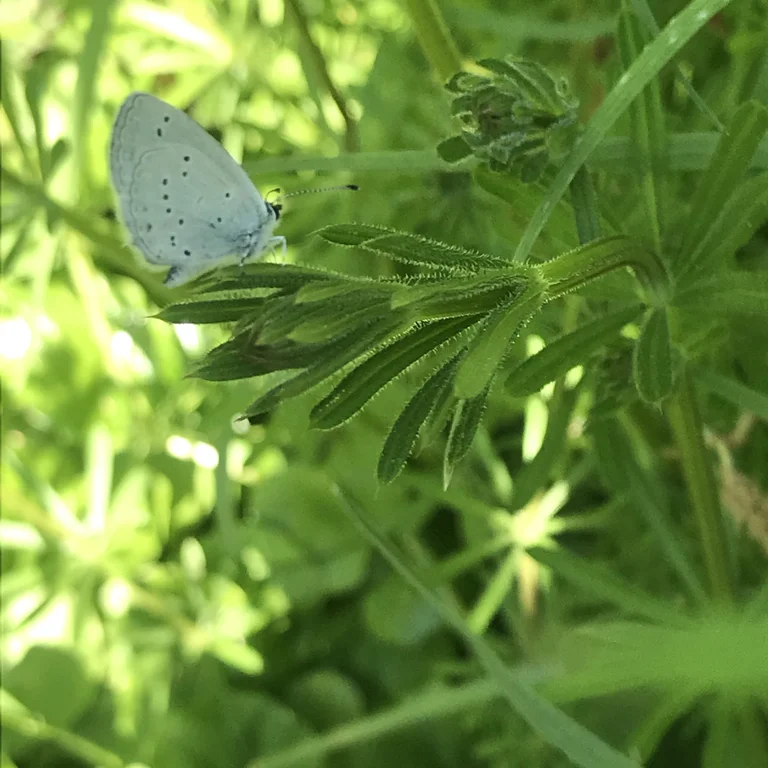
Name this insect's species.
Cupido decolorata (also Elkalyce decolorata)
